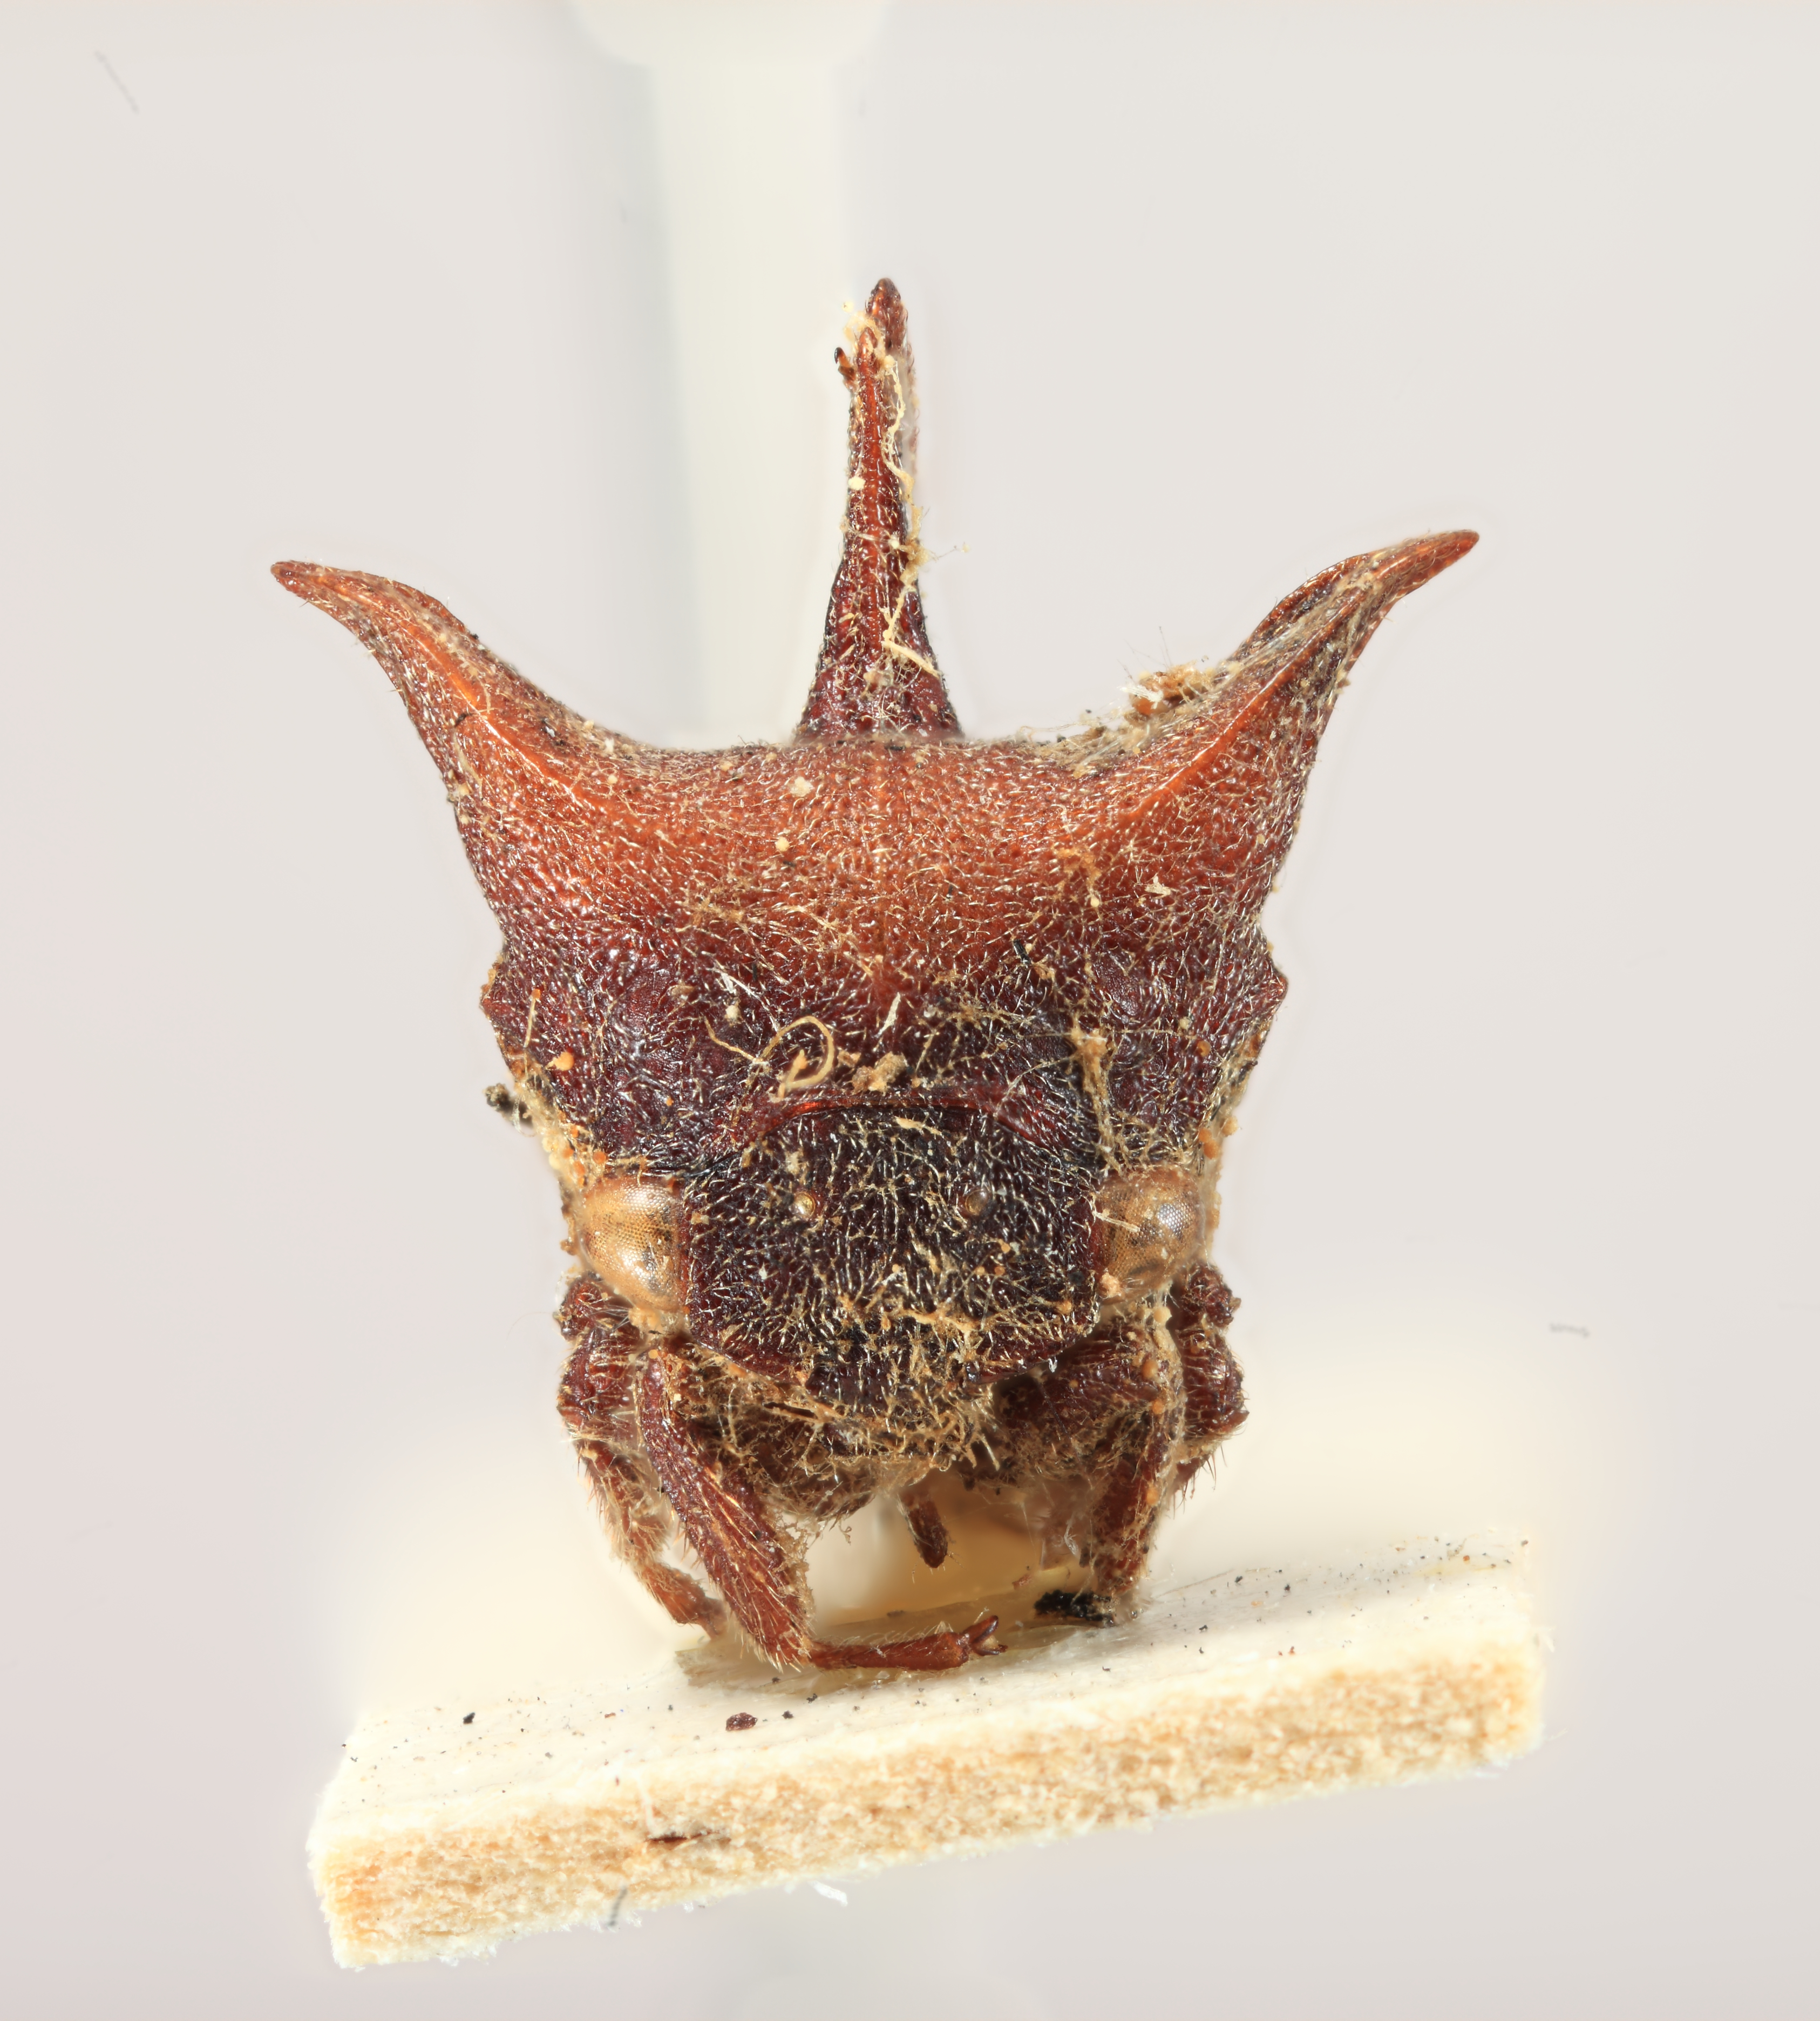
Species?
Antialcidas erectus
